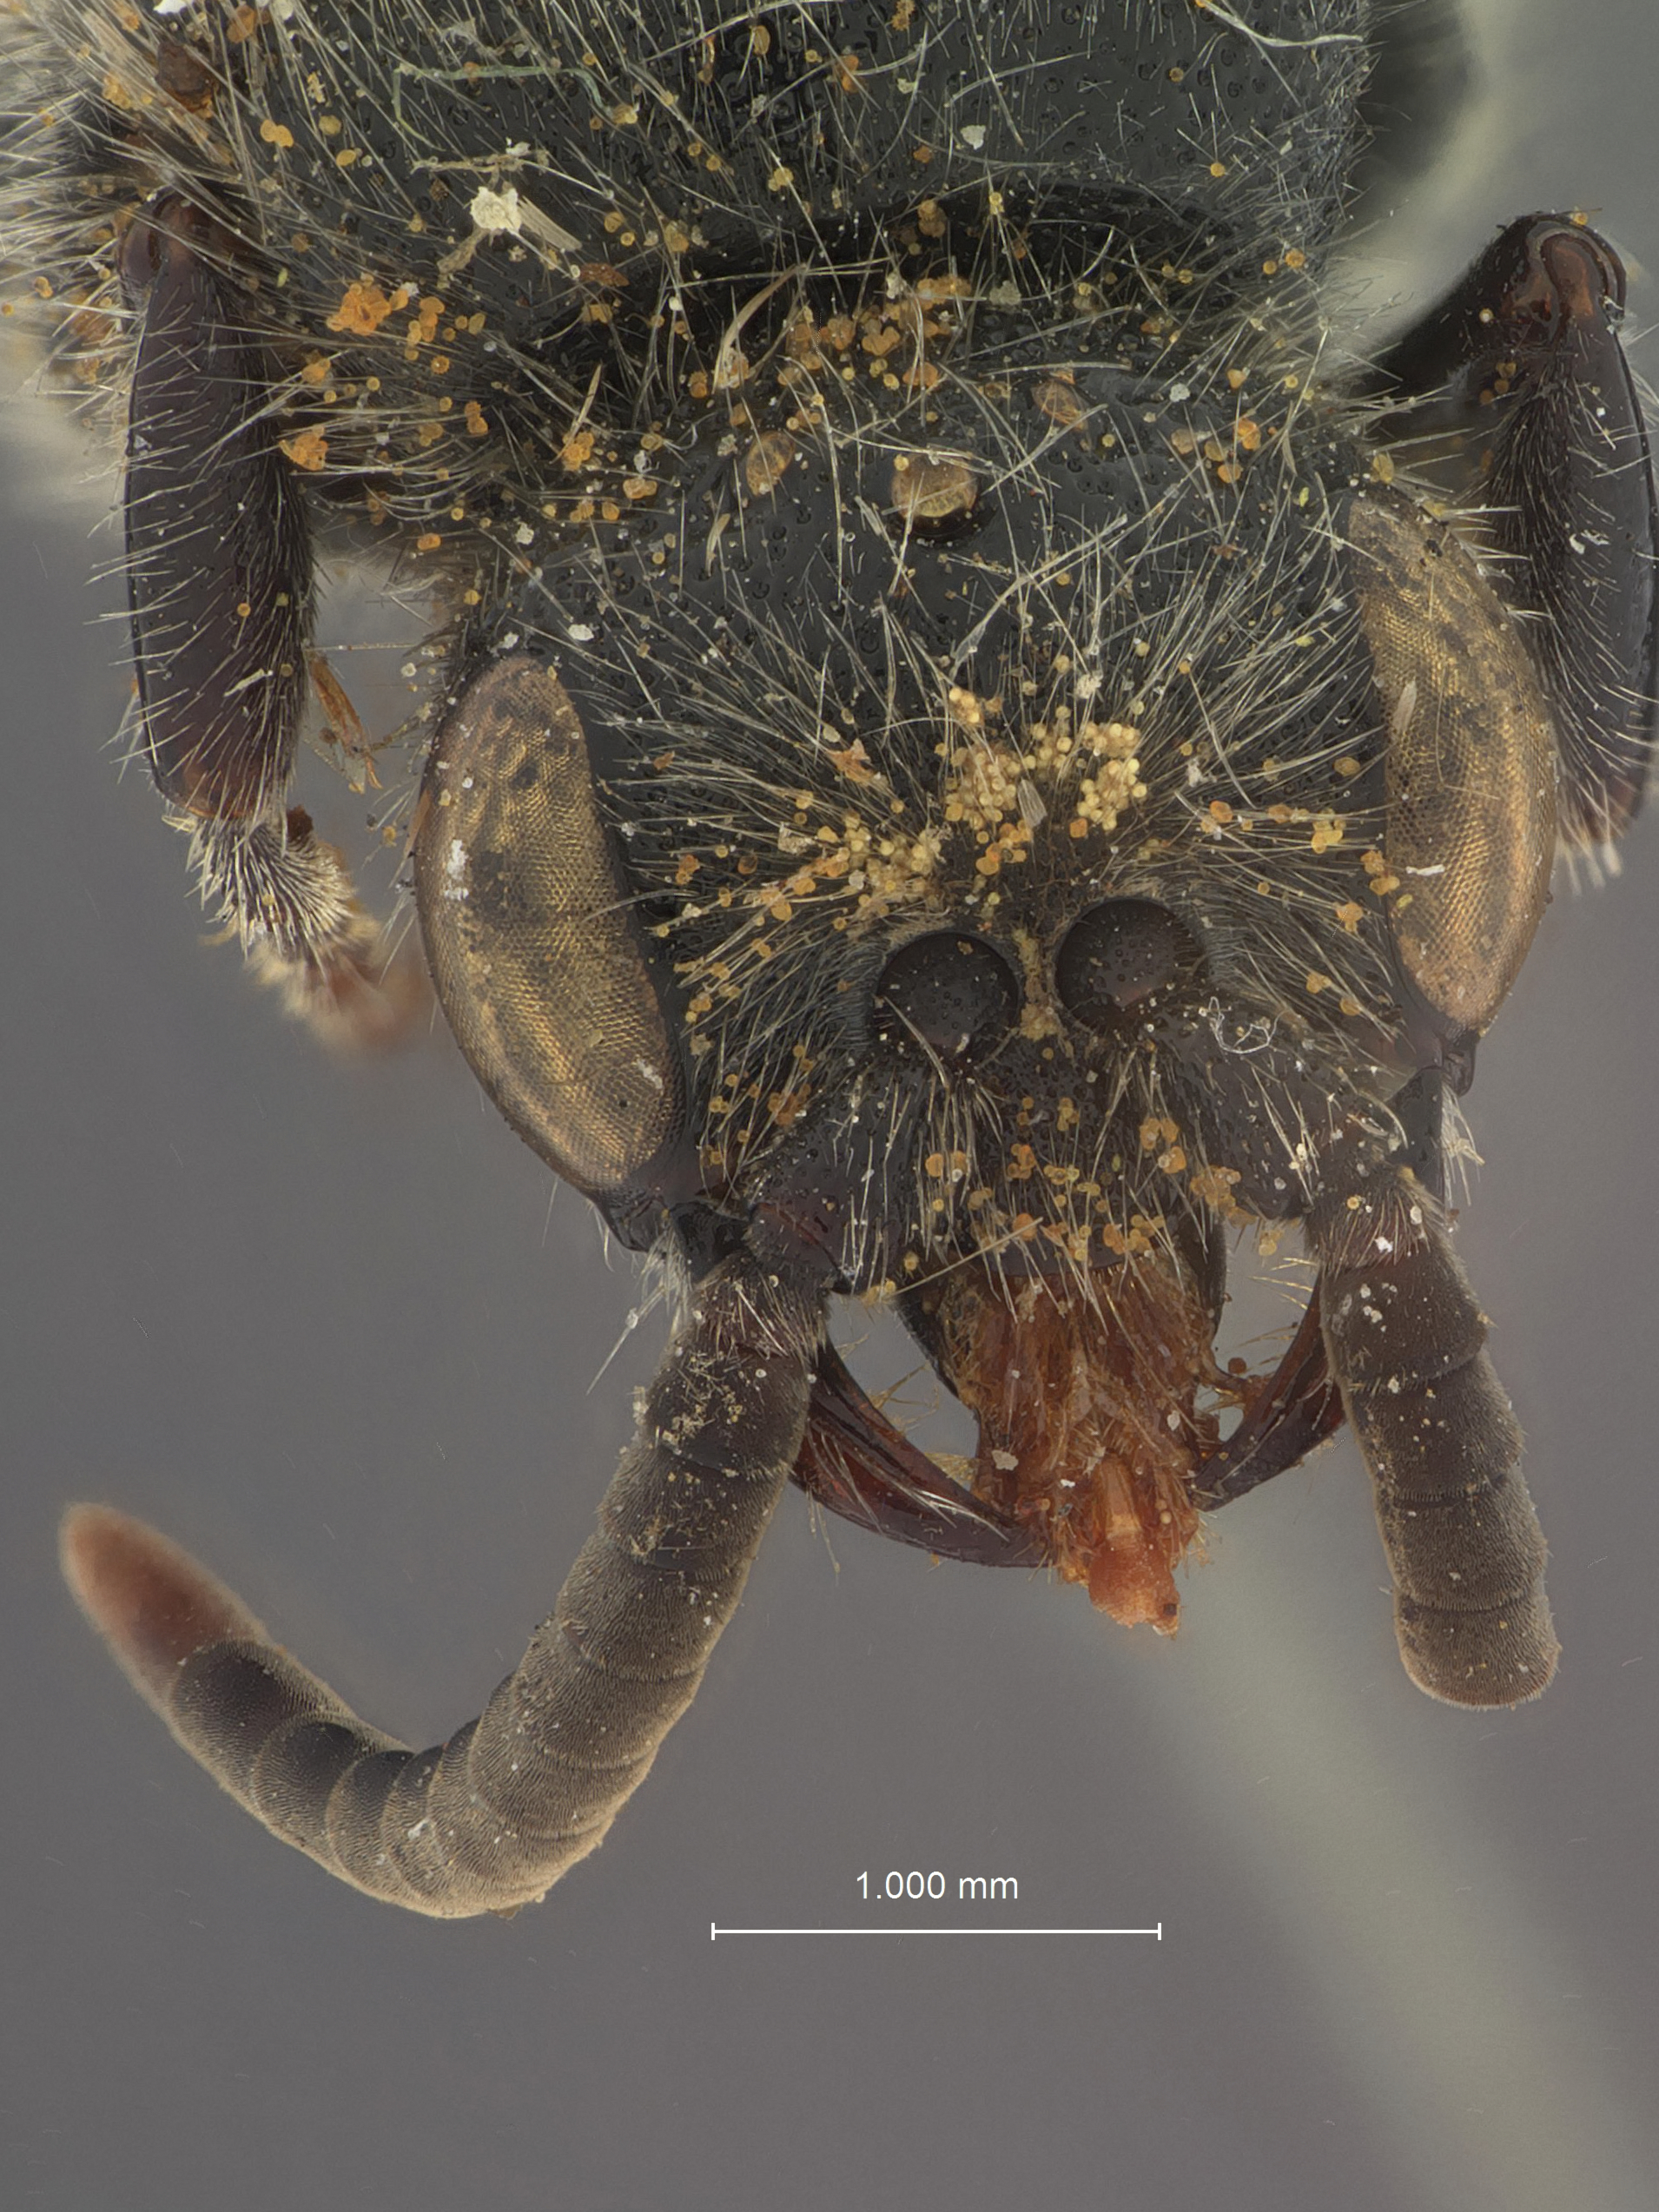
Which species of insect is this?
Neotiphia robusta
